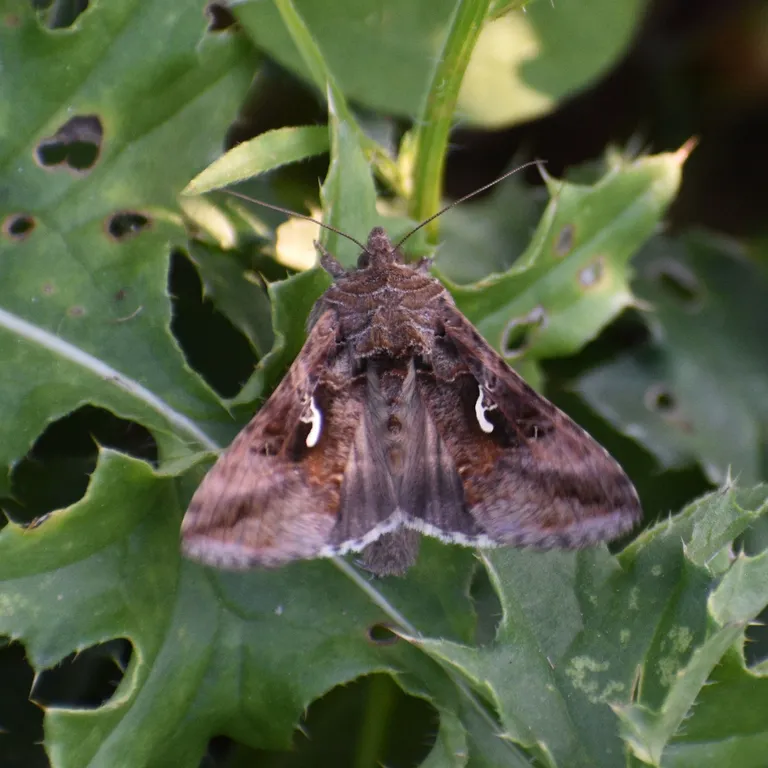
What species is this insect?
Autographa gamma
